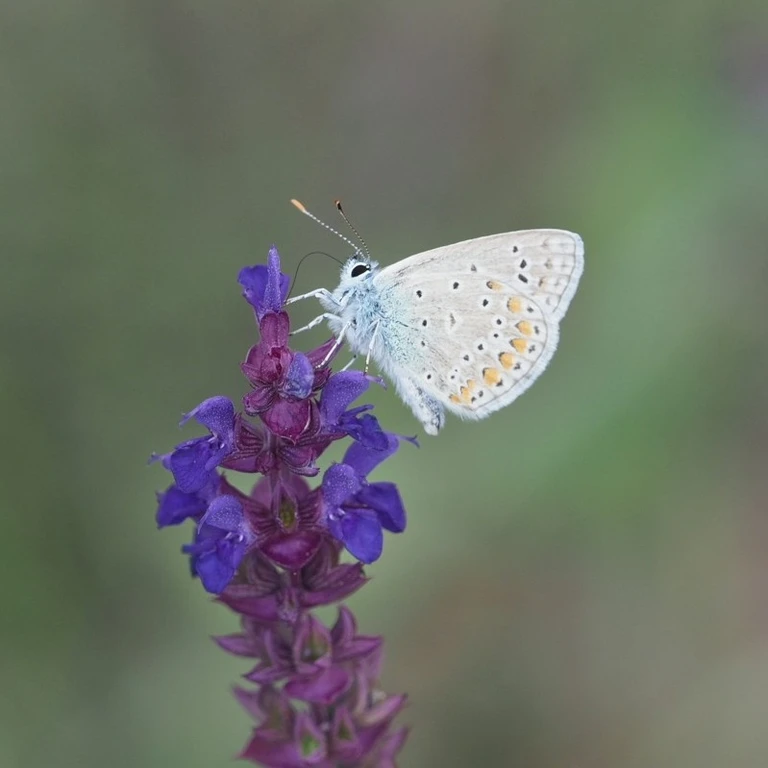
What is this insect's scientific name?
Polyommatus icarus
